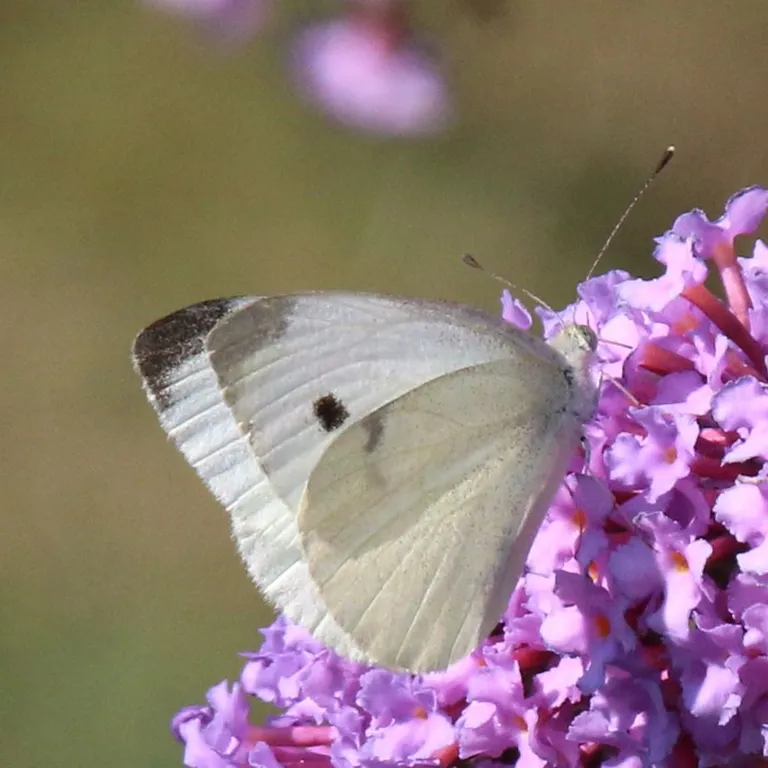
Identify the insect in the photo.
Pieris rapae
